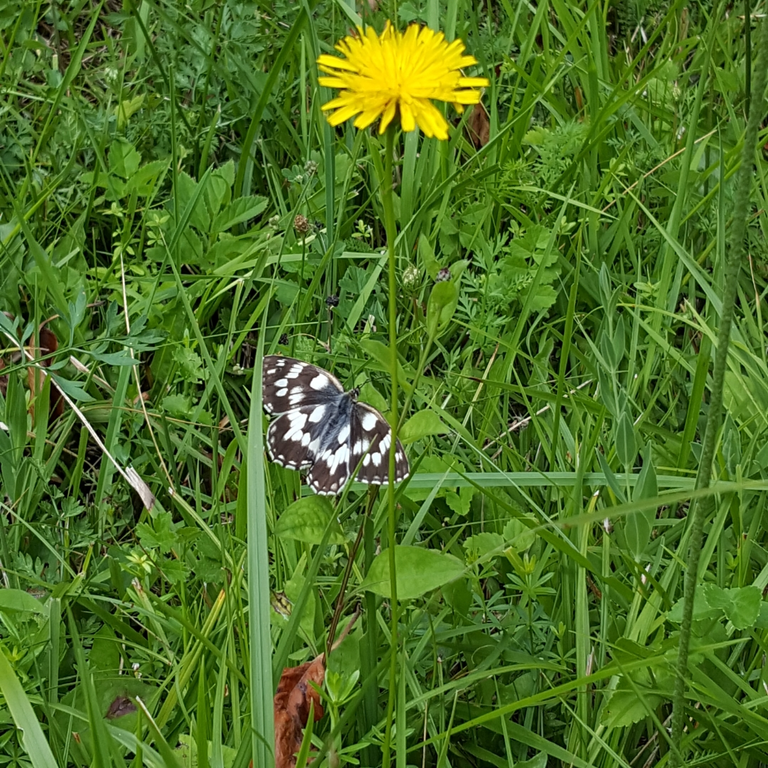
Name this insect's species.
Melanargia galathea
